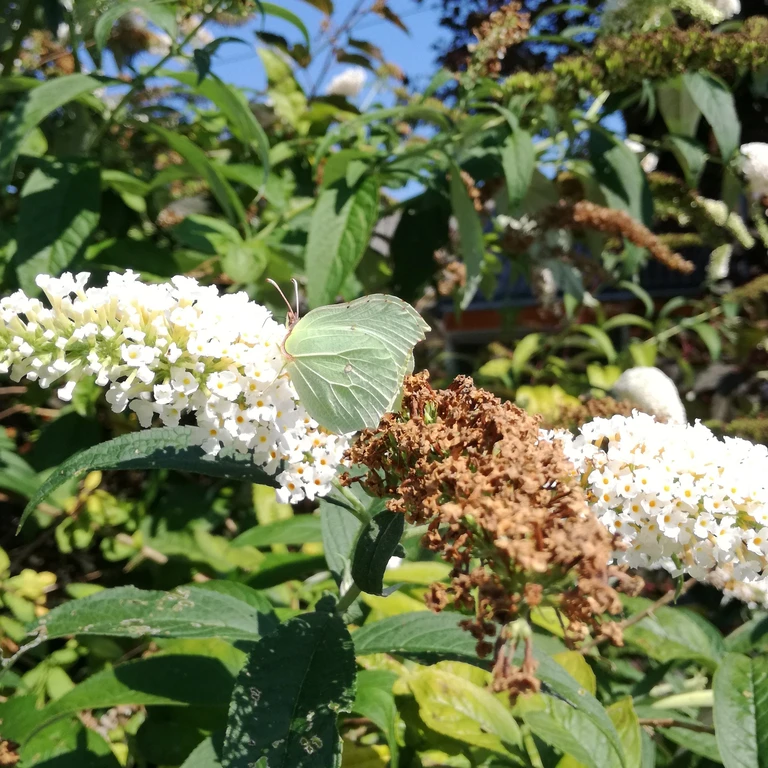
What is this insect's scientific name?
Gonepteryx rhamni
